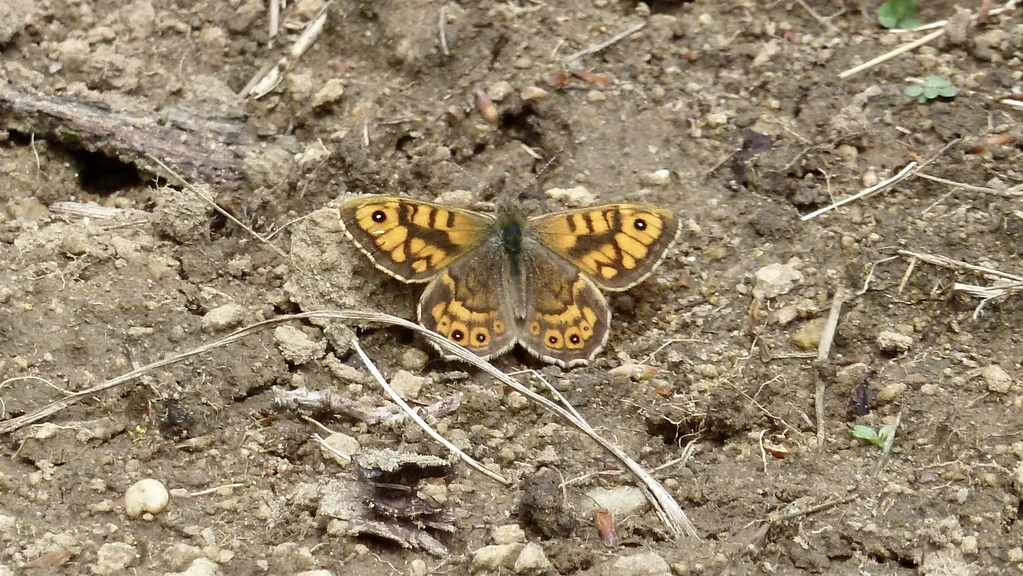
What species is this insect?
Lasiommata megera (also Pararge megera)
